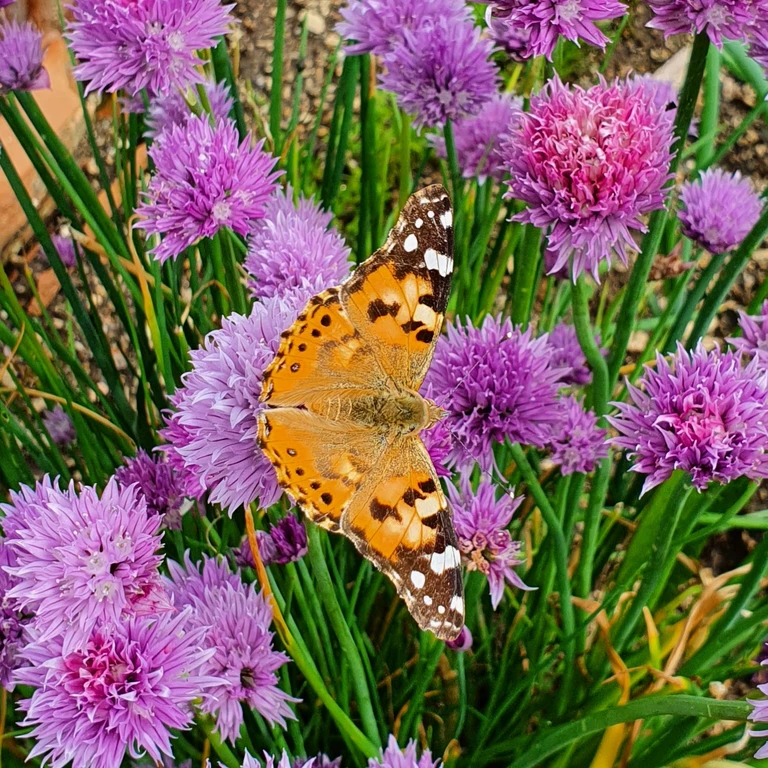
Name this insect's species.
Vanessa cardui
